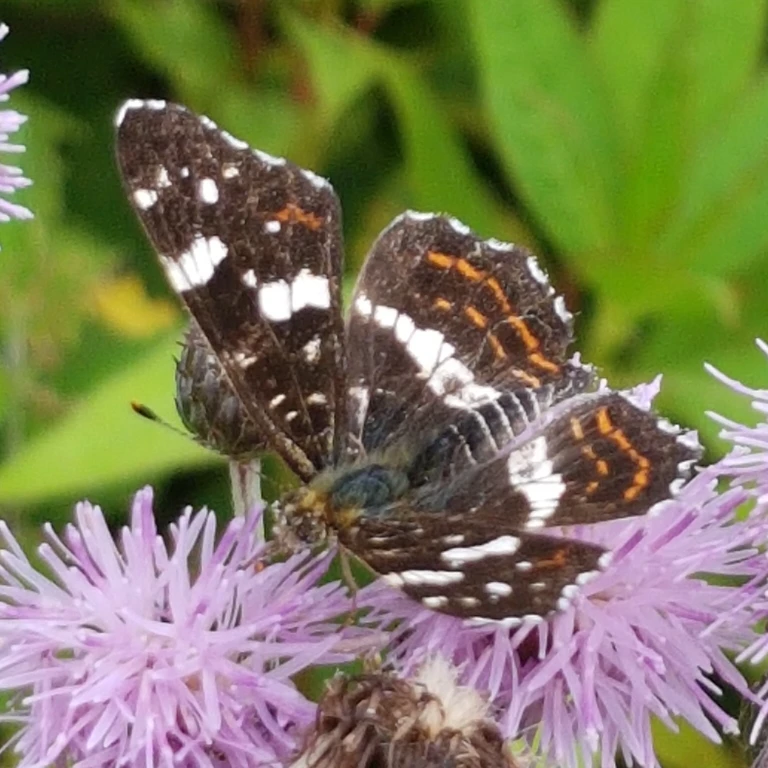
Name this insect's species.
Araschnia levana
